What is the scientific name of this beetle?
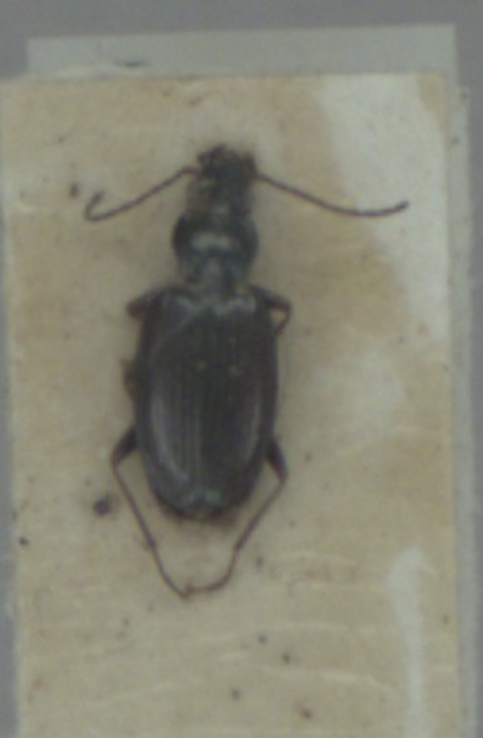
Bembidion geniculatum
